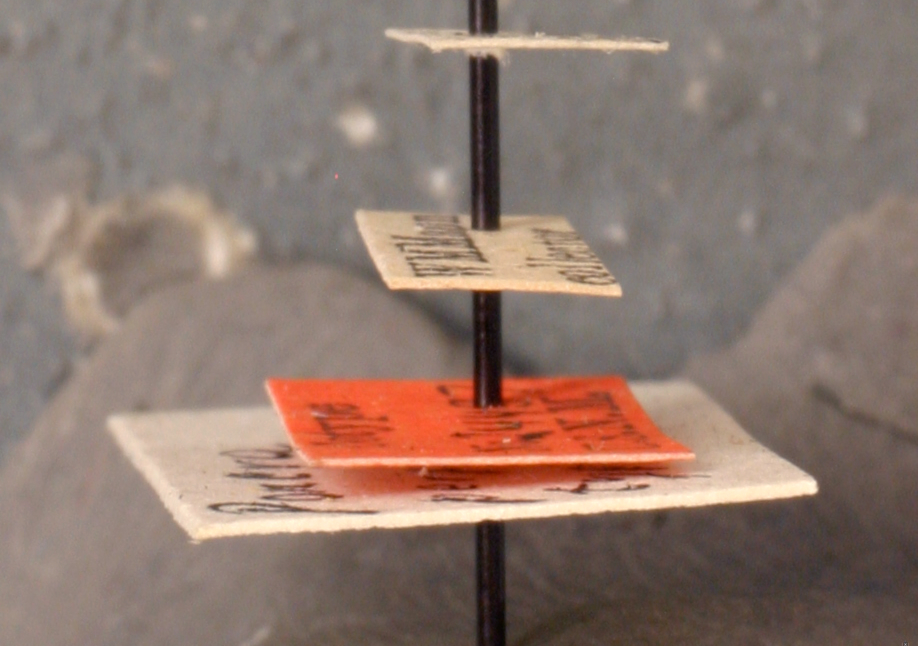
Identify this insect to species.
Ponera perplexa
